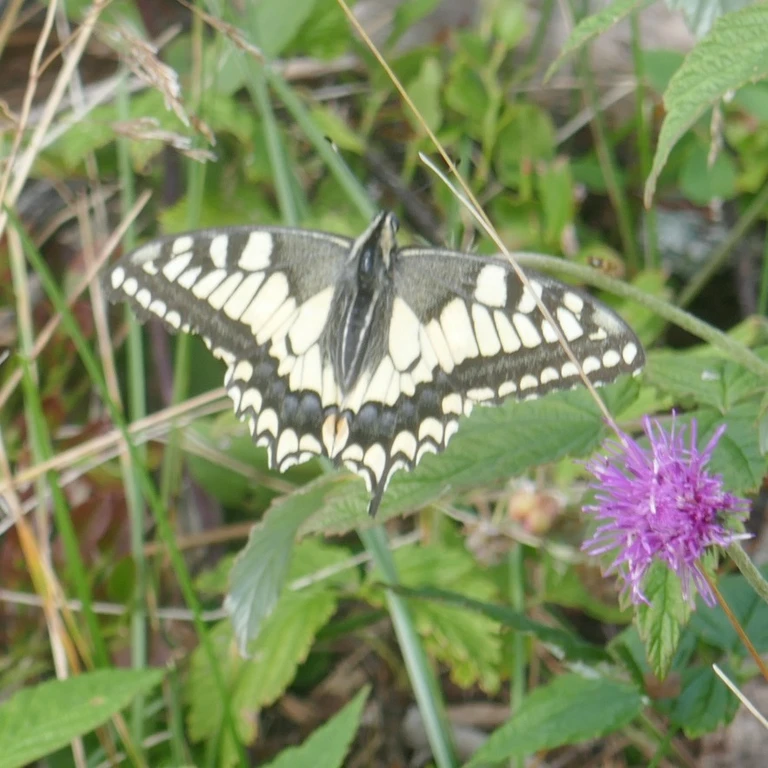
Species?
Papilio machaon
